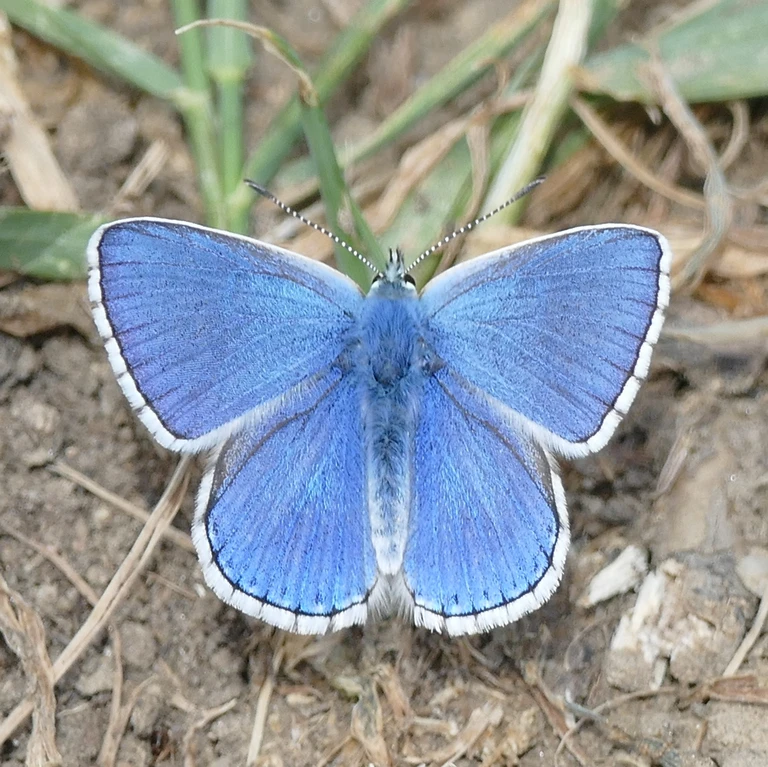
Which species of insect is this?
Lysandra bellargus
